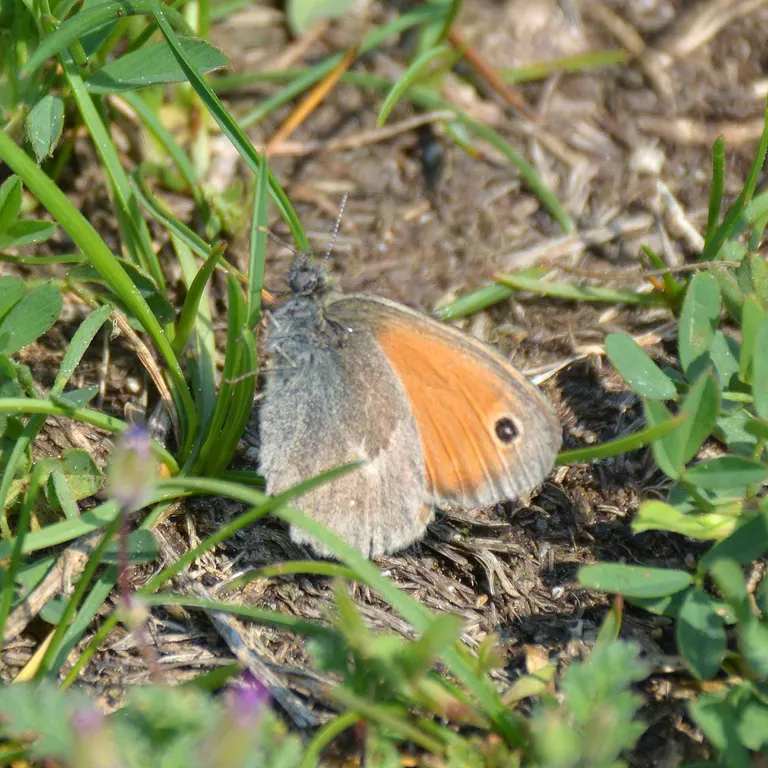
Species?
Coenonympha pamphilus
